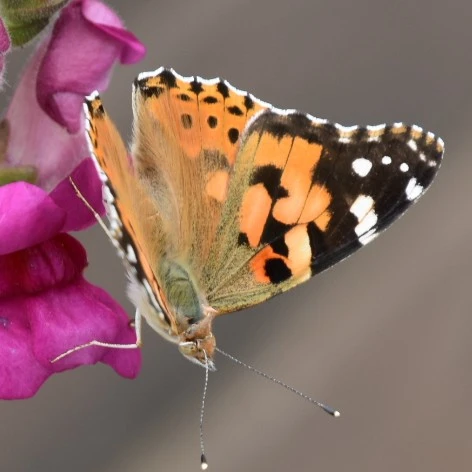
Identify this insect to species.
Vanessa cardui
